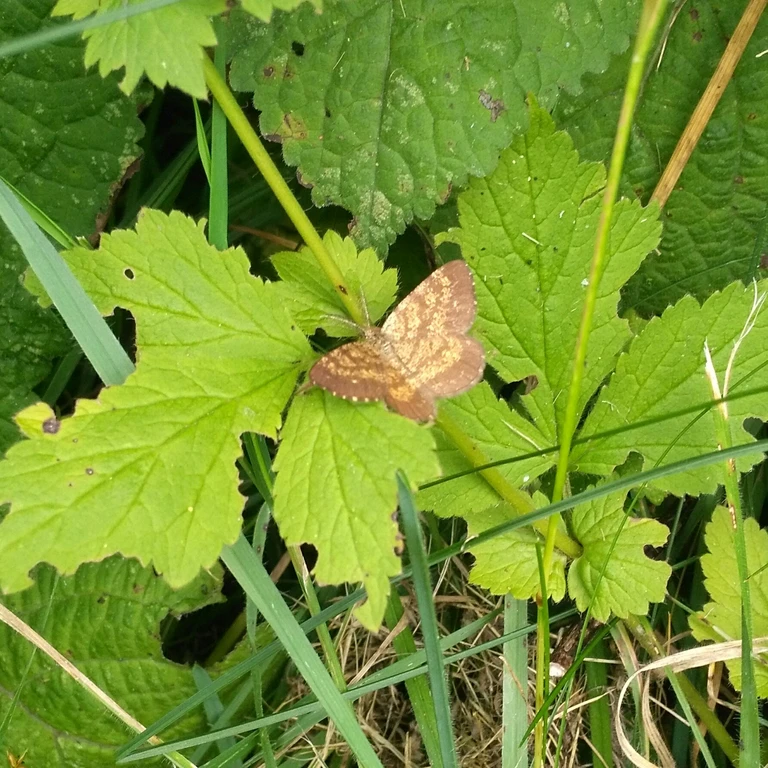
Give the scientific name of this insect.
Ematurga atomaria
